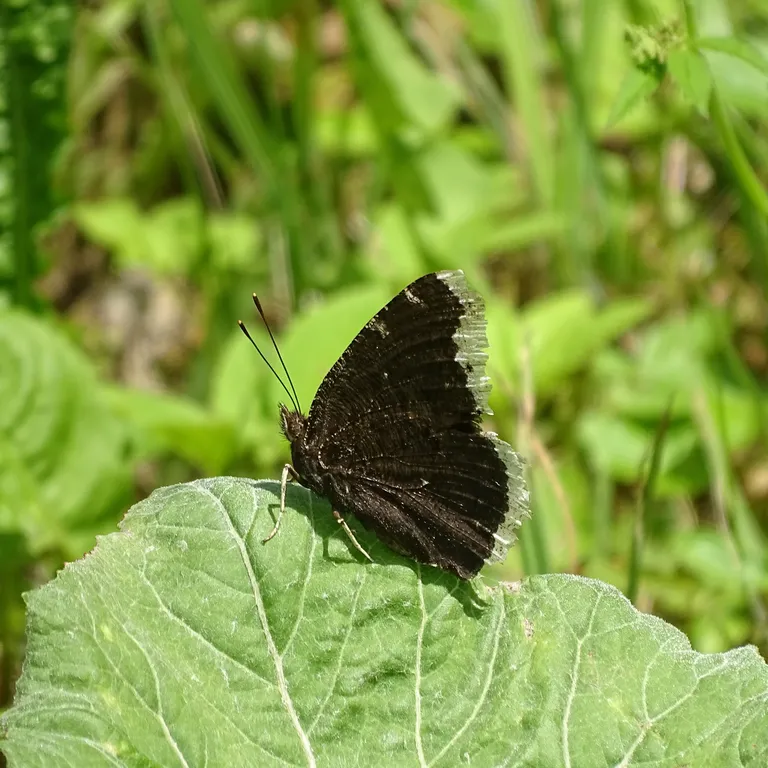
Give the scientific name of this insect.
Nymphalis antiopa
